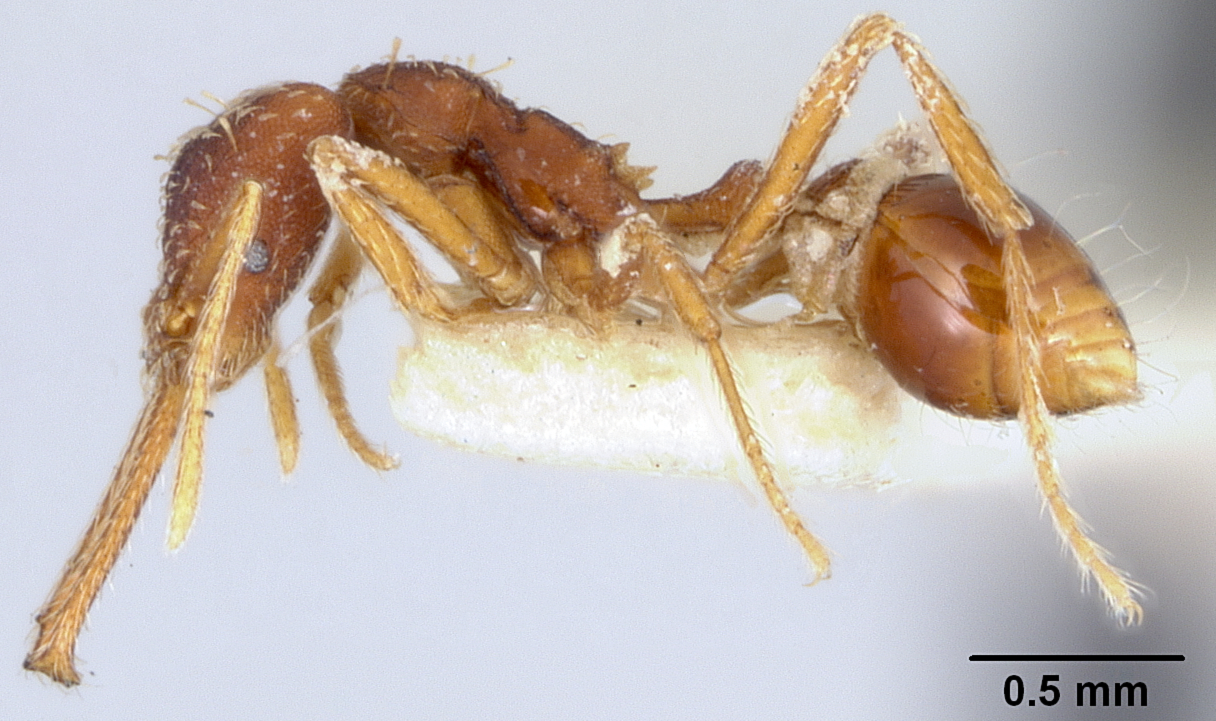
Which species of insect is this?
Strumigenys sublonga
